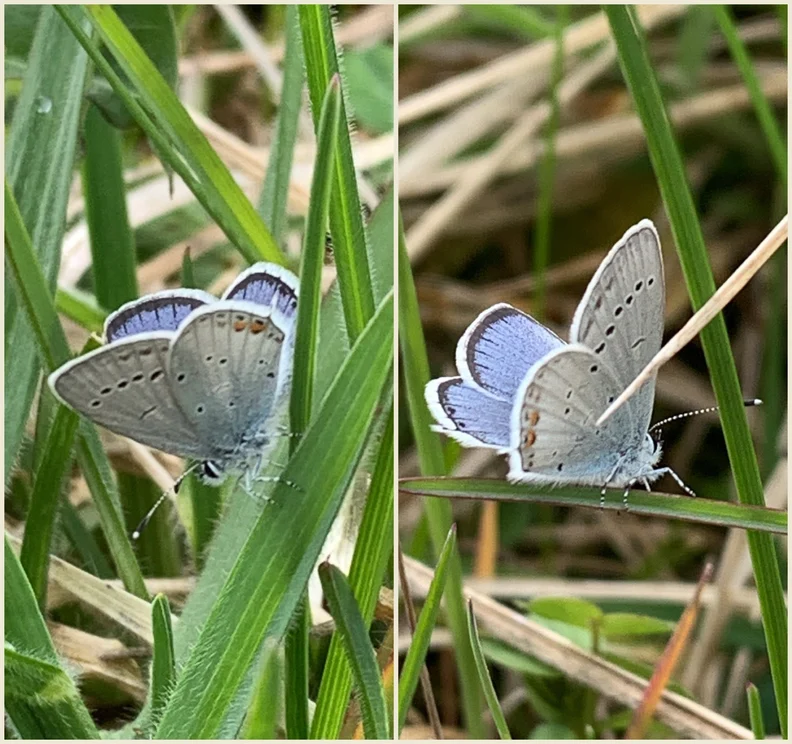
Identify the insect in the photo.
Cupido argiades (also Elkalyce argiades)
